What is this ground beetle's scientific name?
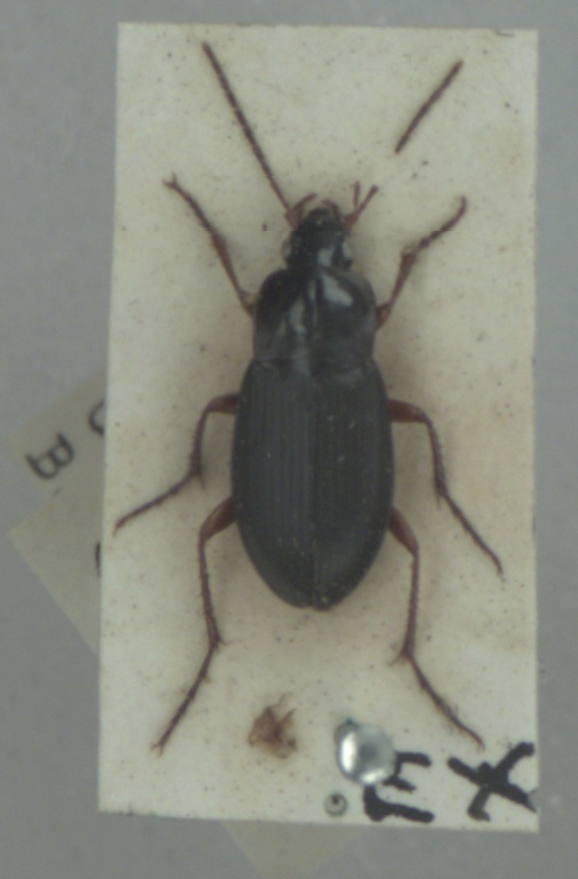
Calathus erratus
